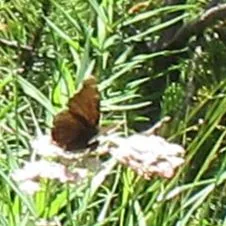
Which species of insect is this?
Nymphalis antiopa
